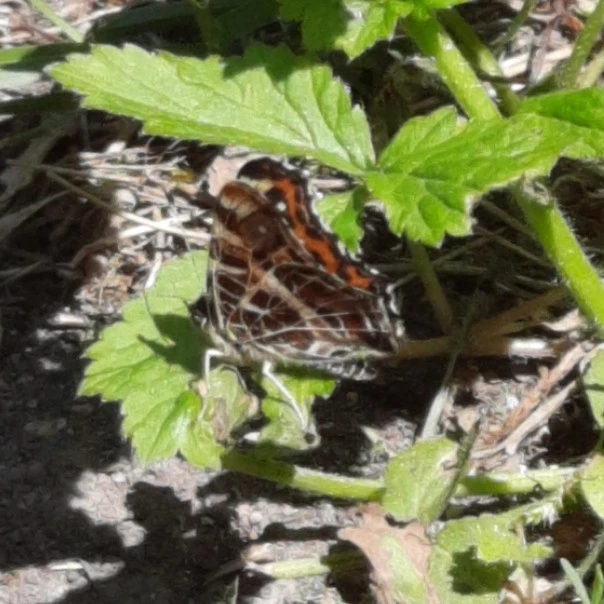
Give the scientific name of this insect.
Araschnia levana
